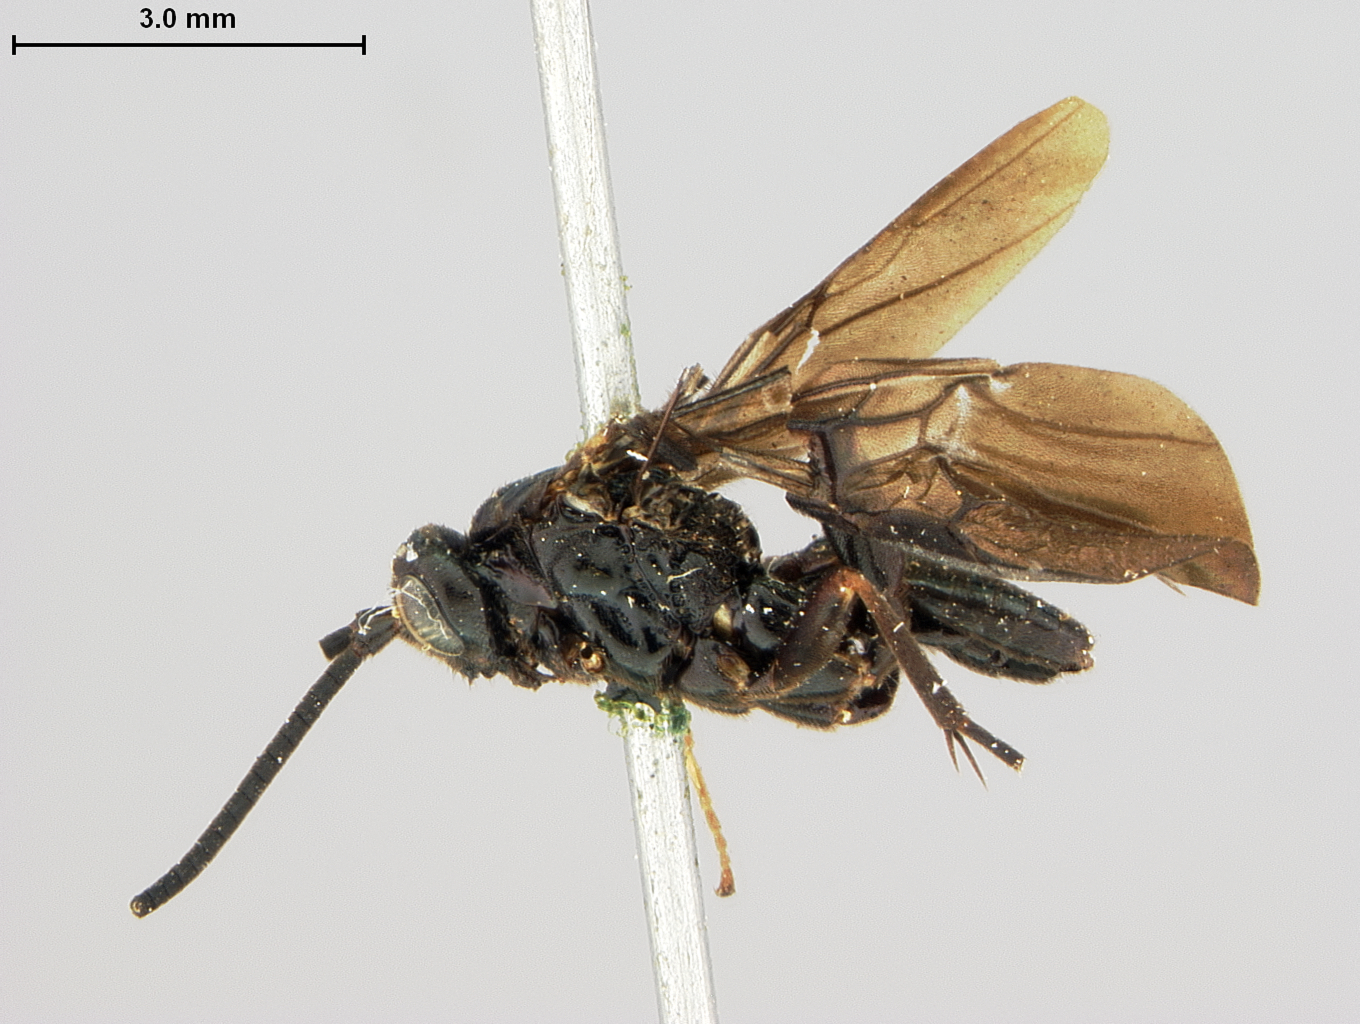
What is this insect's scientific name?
Toxoneura floridana
